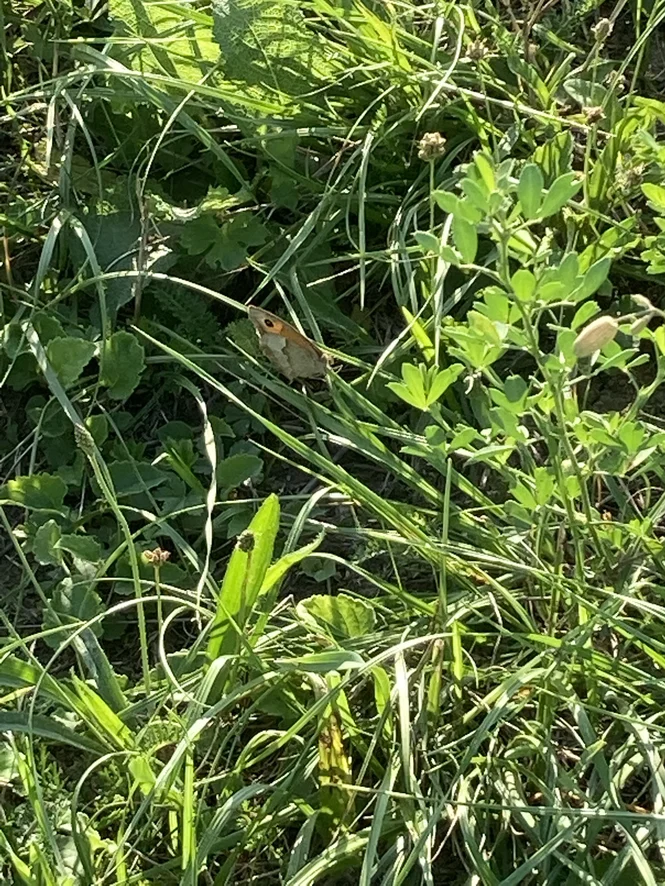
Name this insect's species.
Maniola jurtina
